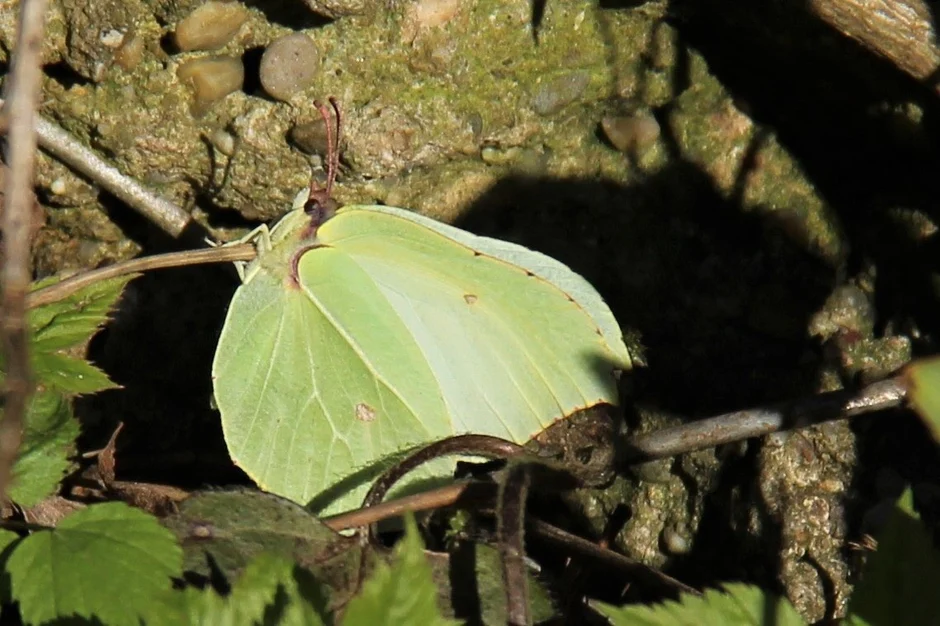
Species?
Gonepteryx rhamni
